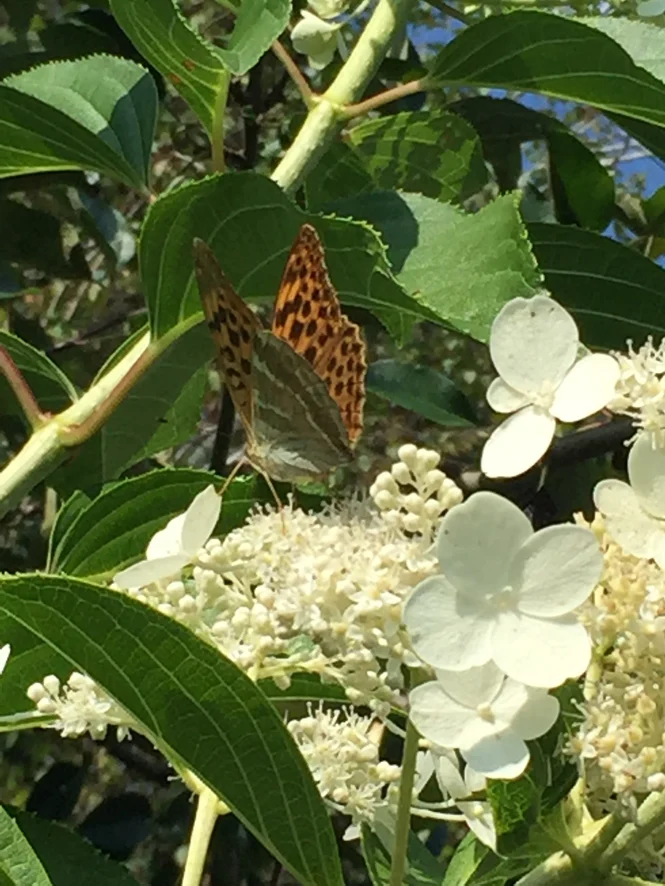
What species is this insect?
Argynnis paphia
